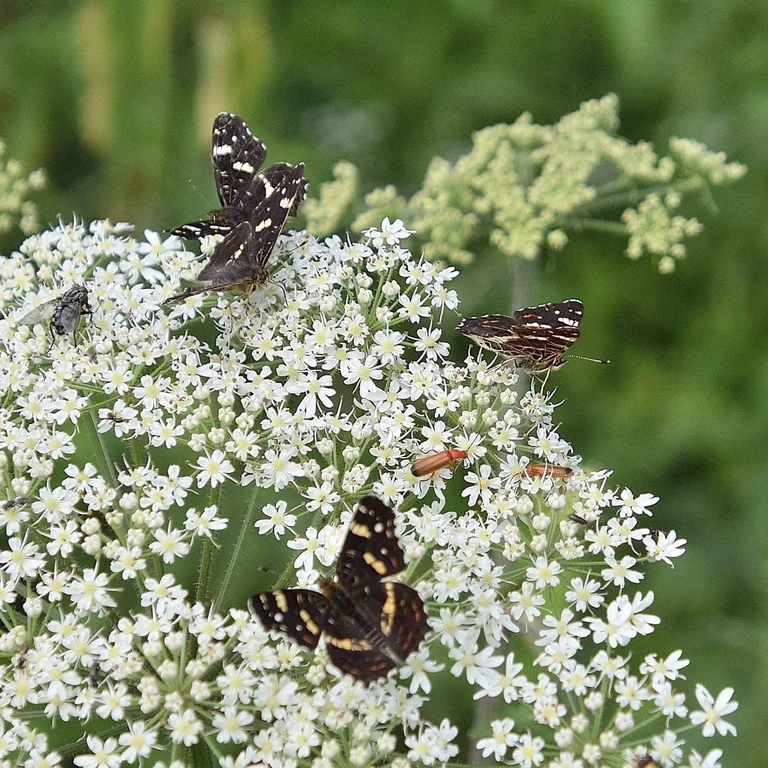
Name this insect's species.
Araschnia levana
